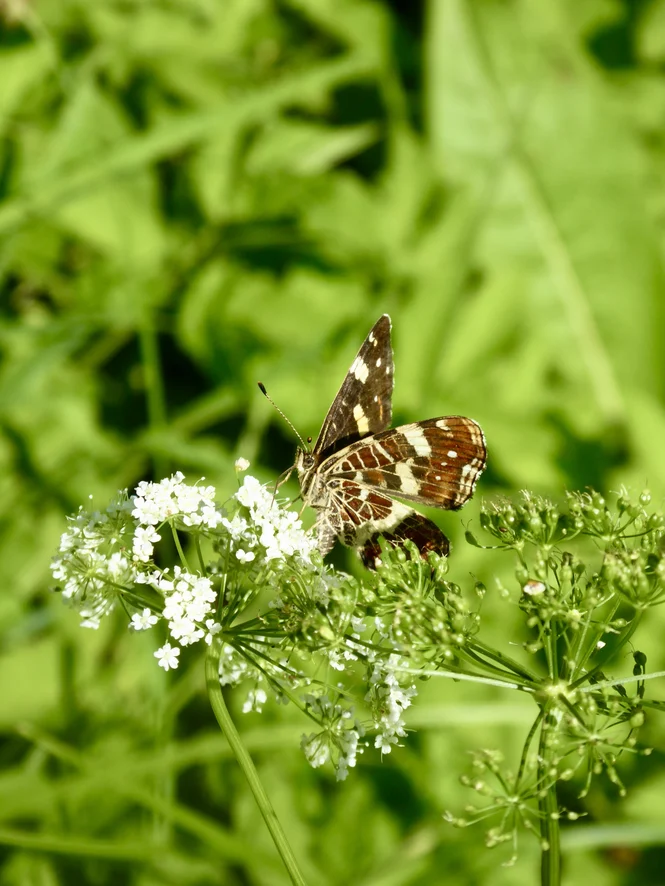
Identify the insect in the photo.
Araschnia levana
